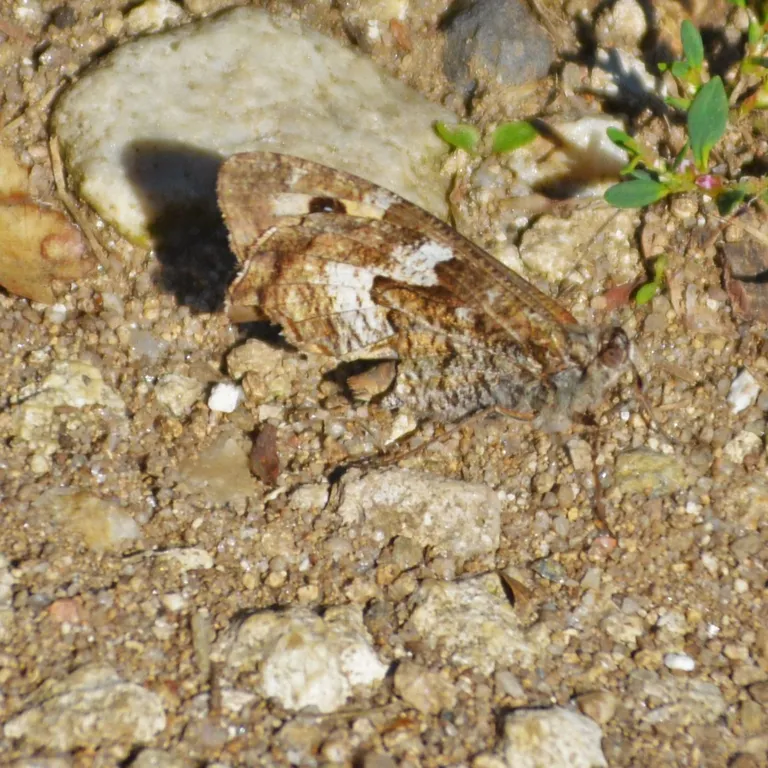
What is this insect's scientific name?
Hipparchia semele
